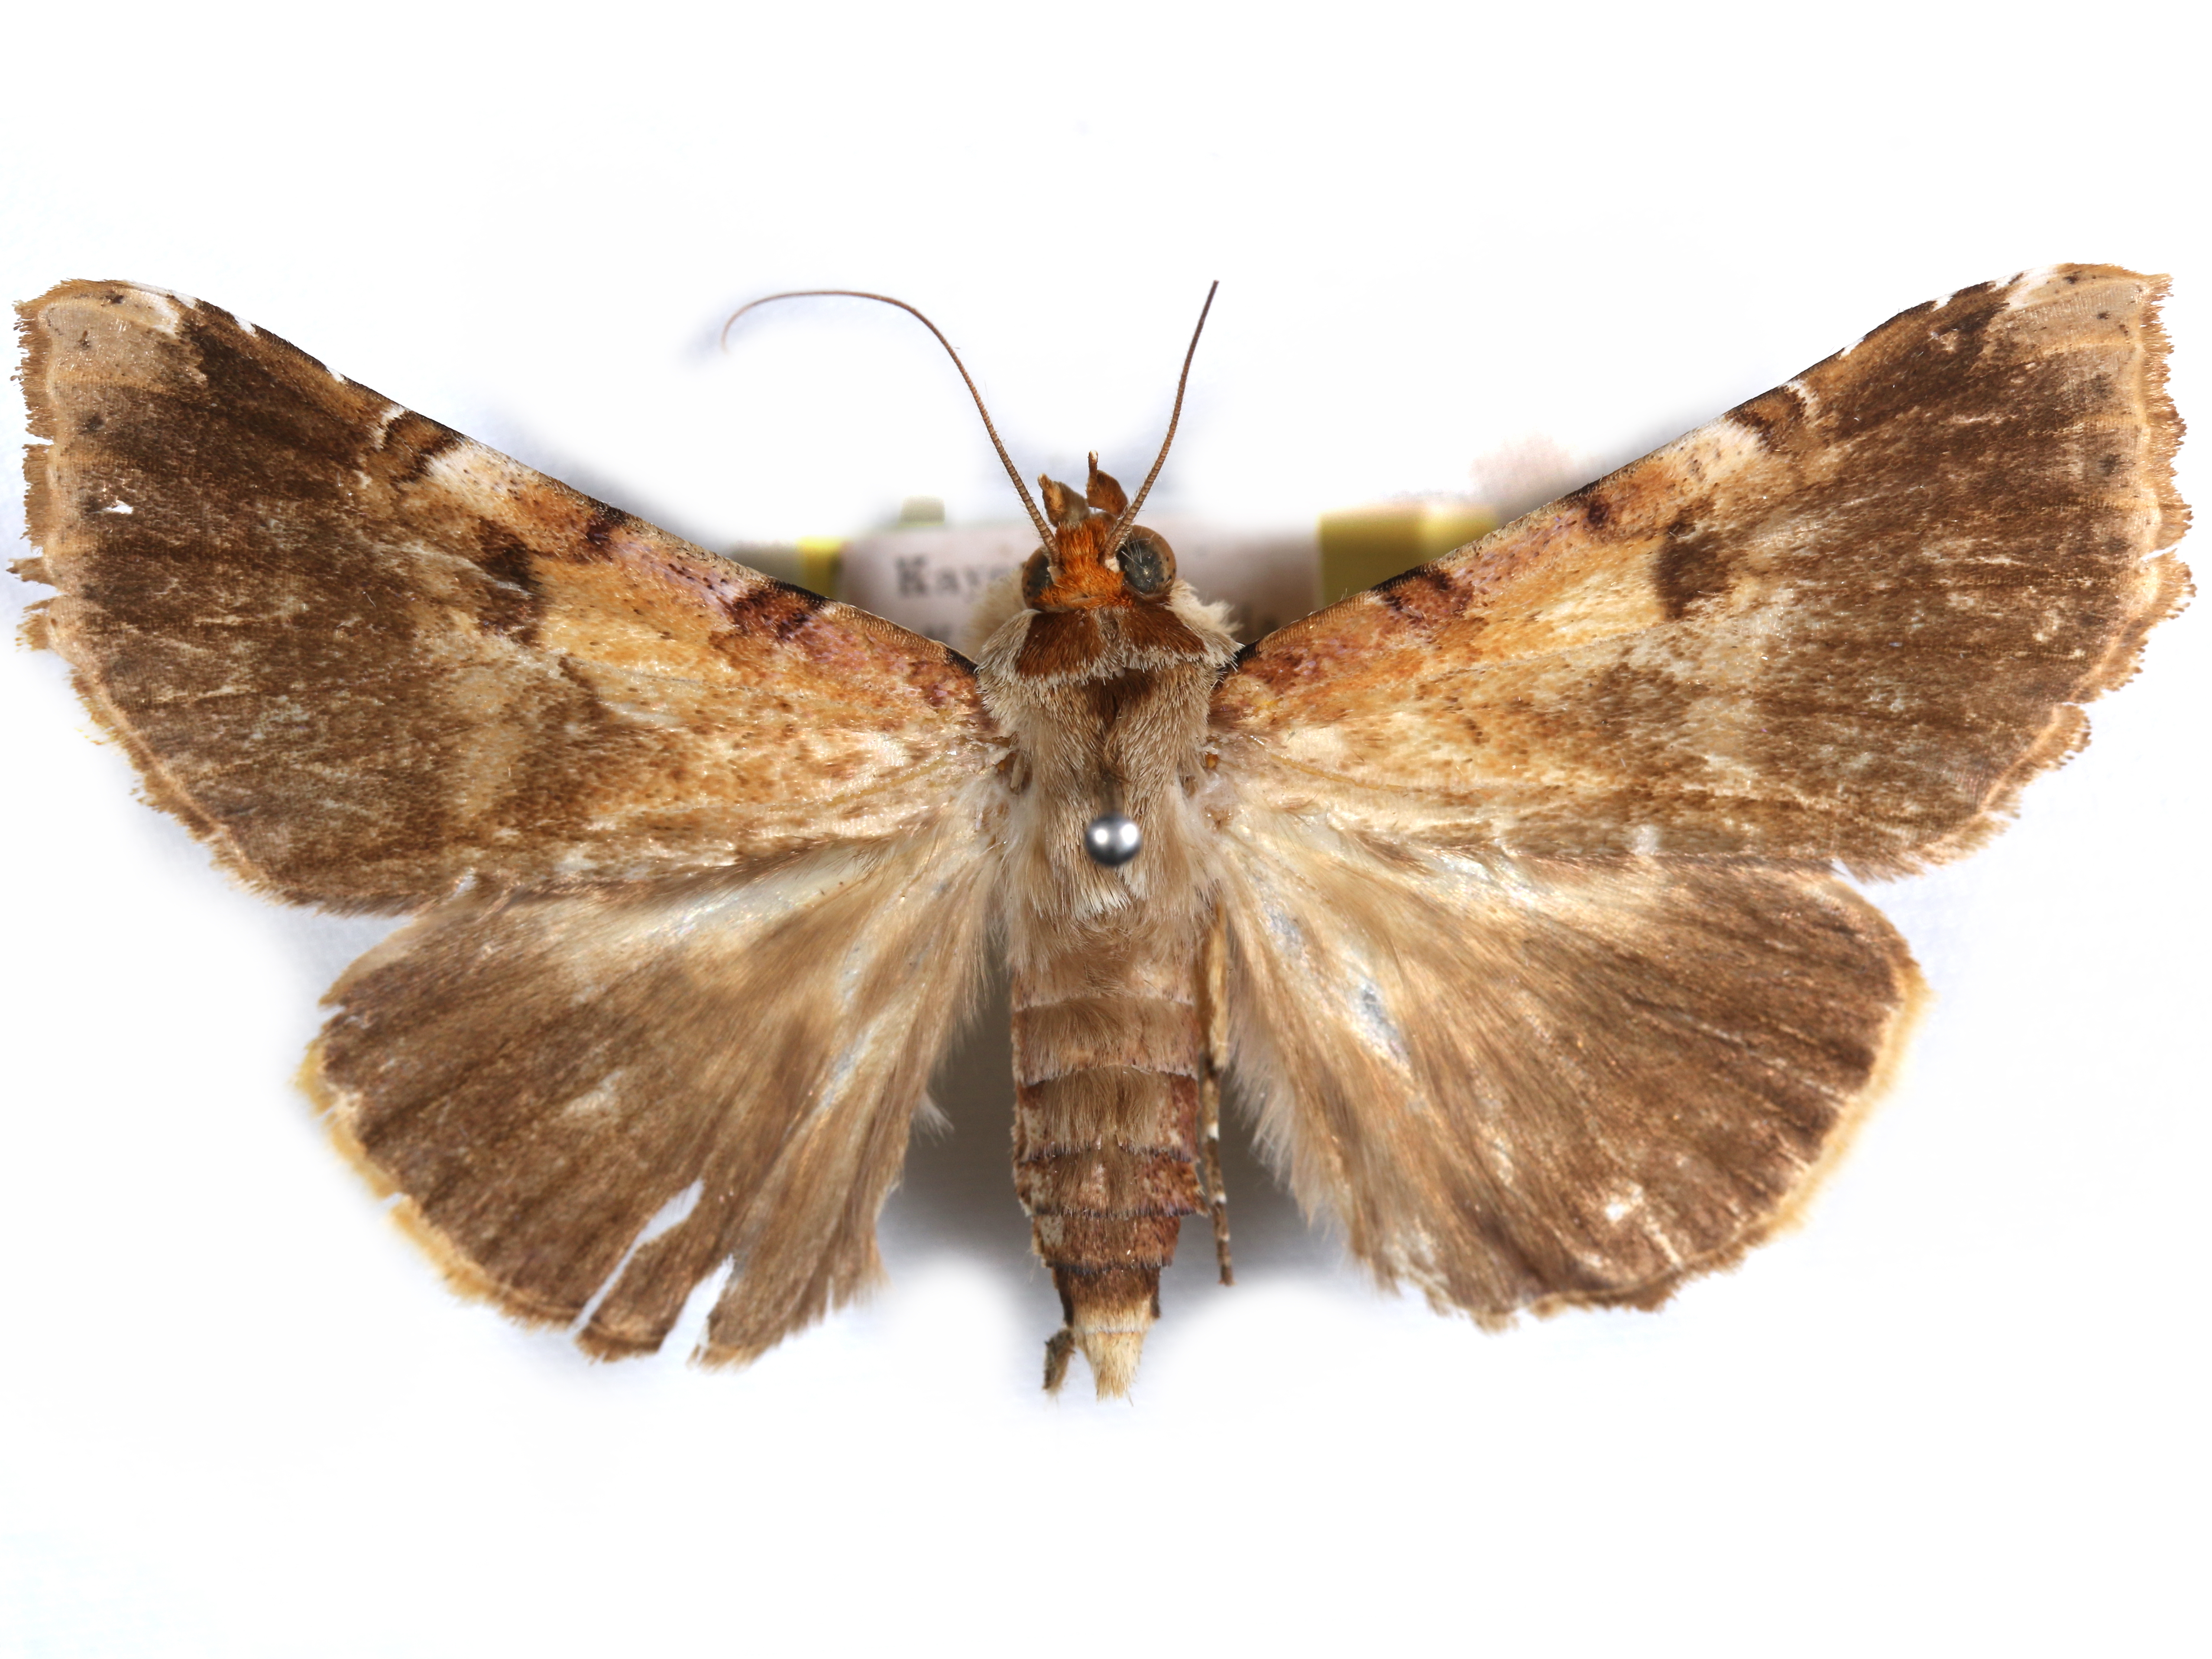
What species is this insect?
Pseudogiria hypographa
